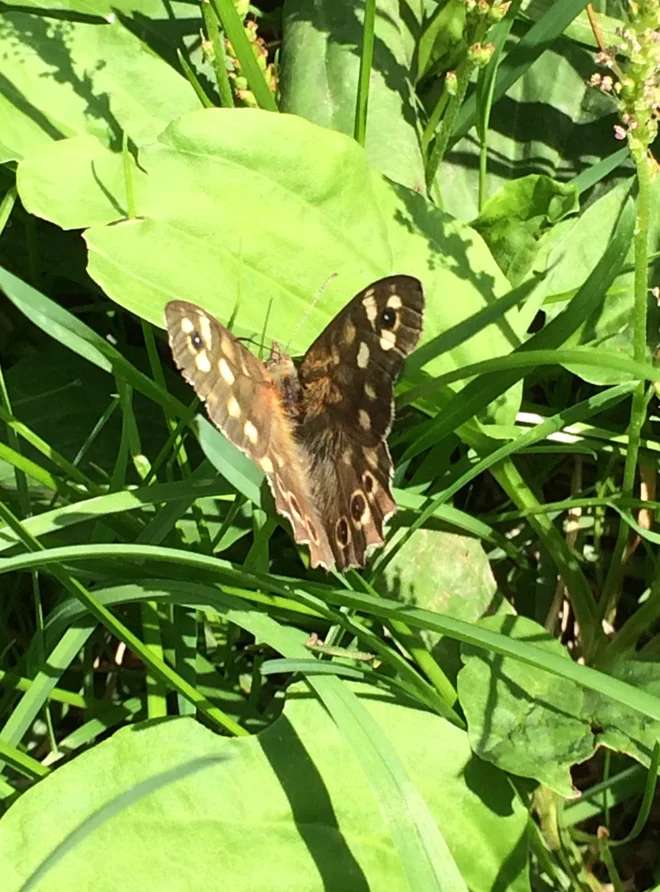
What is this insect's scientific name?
Pararge aegeria
